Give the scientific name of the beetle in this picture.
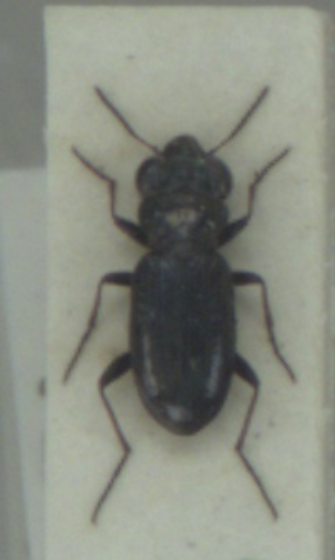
Notiophilus palustris
